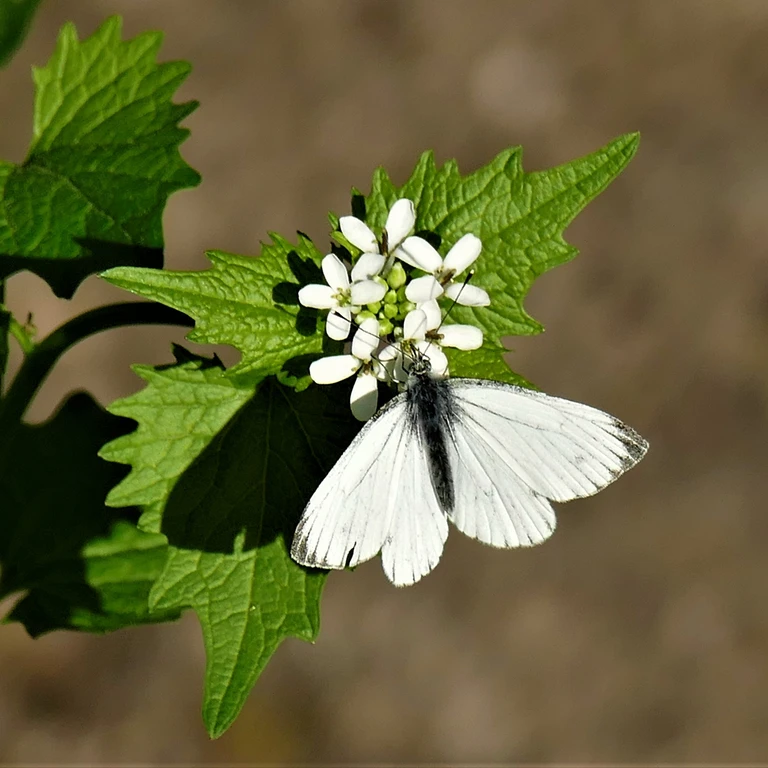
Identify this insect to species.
Pieris napi
